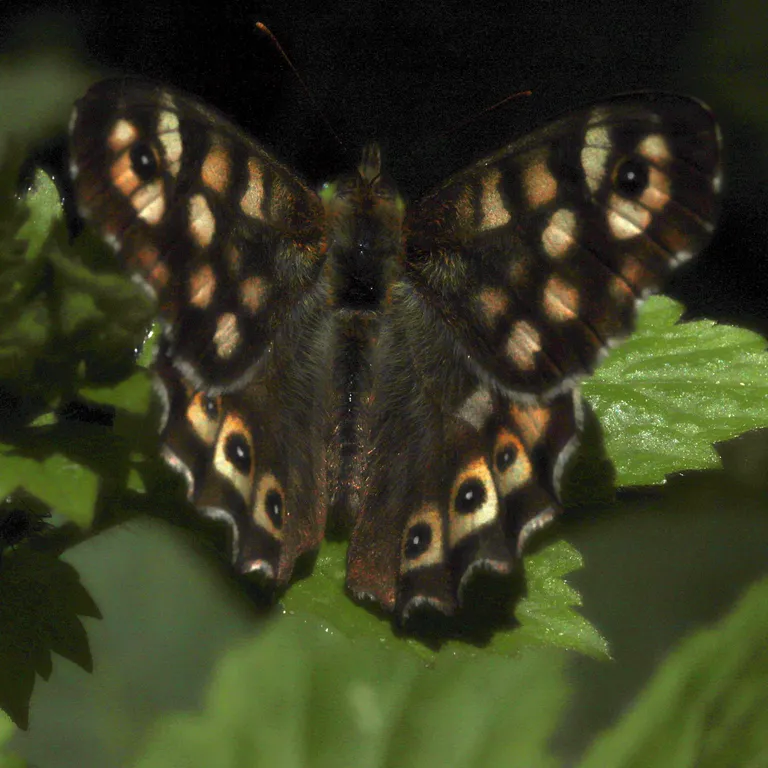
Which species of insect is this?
Pararge aegeria
